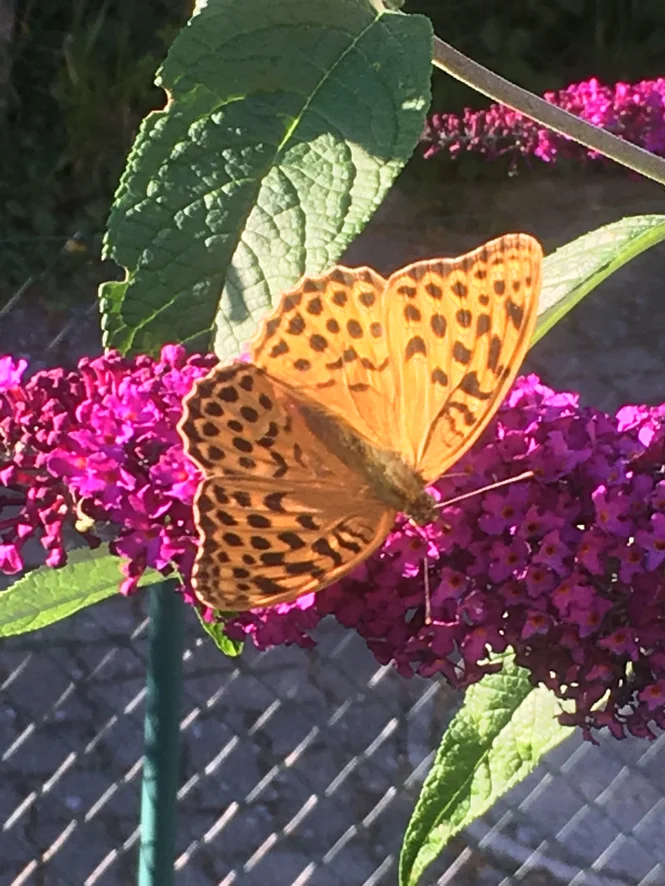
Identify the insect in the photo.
Argynnis paphia
